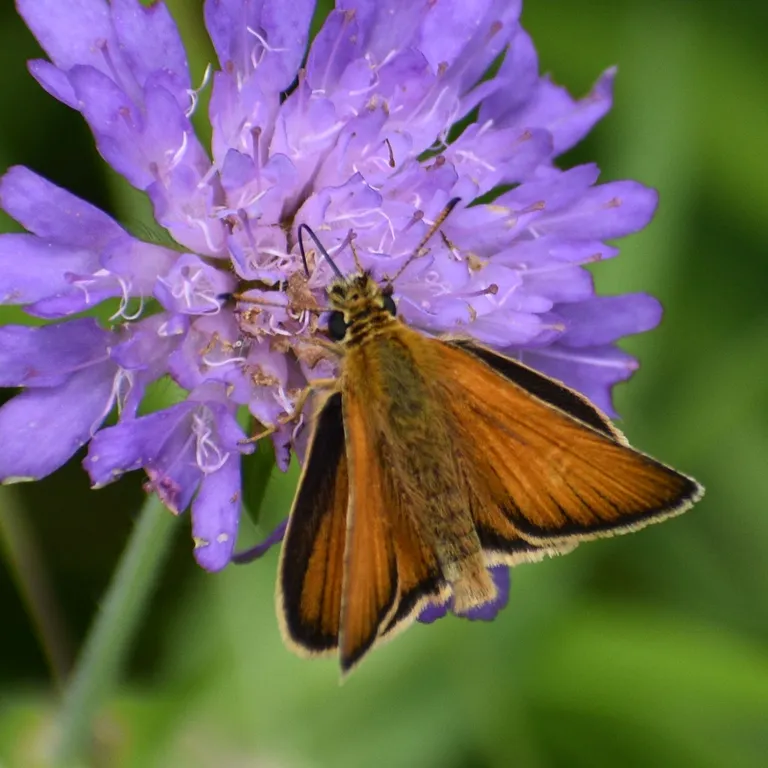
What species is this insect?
Thymelicus lineola
